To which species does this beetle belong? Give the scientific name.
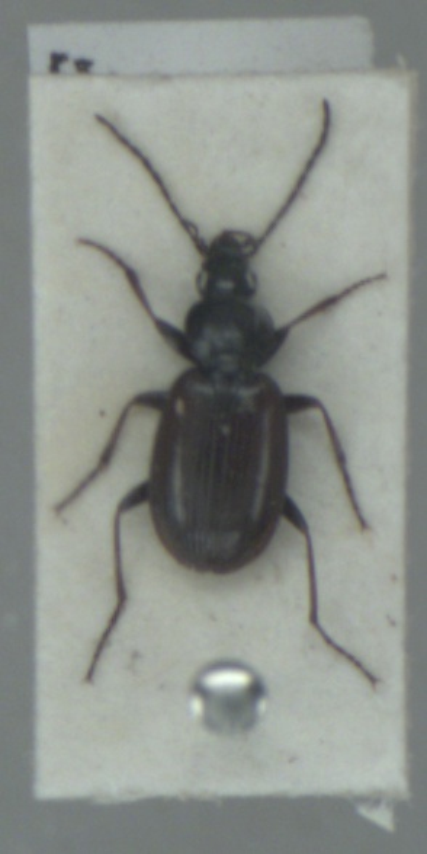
Agonum fuliginosum
